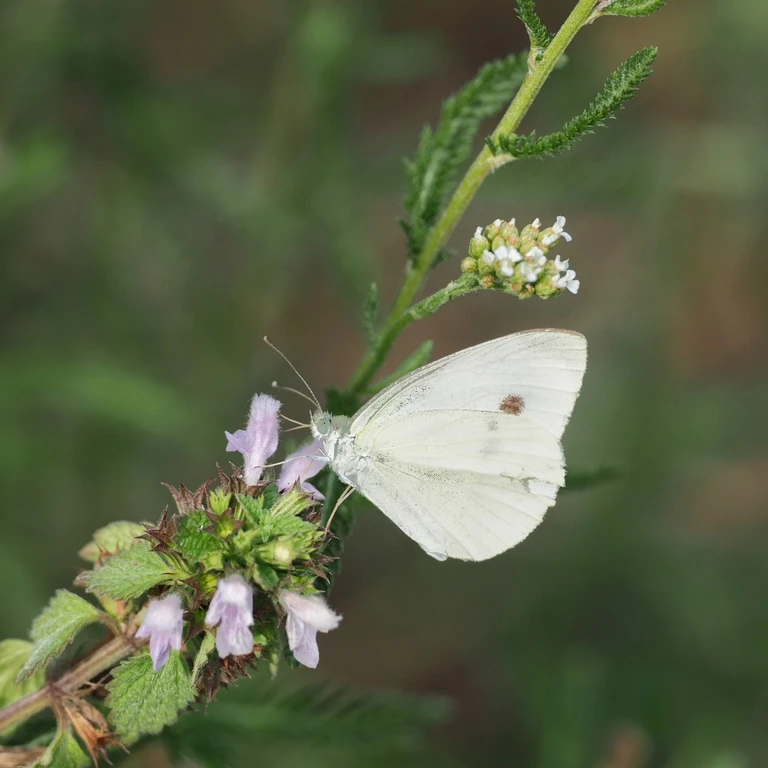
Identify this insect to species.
Pieris rapae
